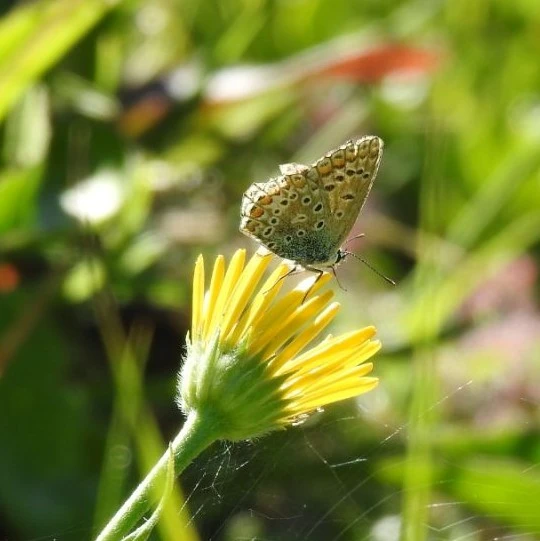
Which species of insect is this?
Polyommatus icarus
